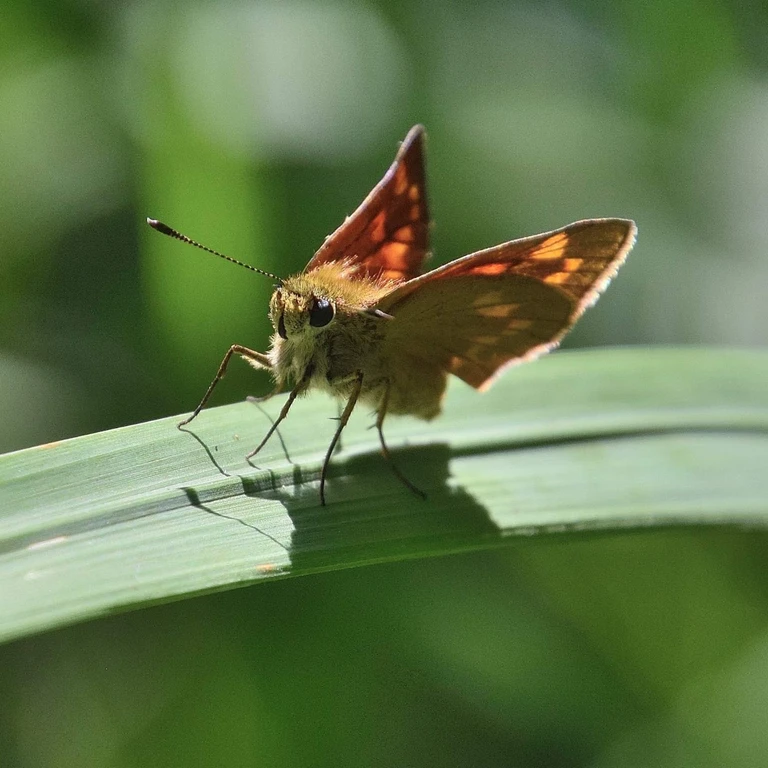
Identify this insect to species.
Ochlodes sylvanus (also Ochlodes venata)
